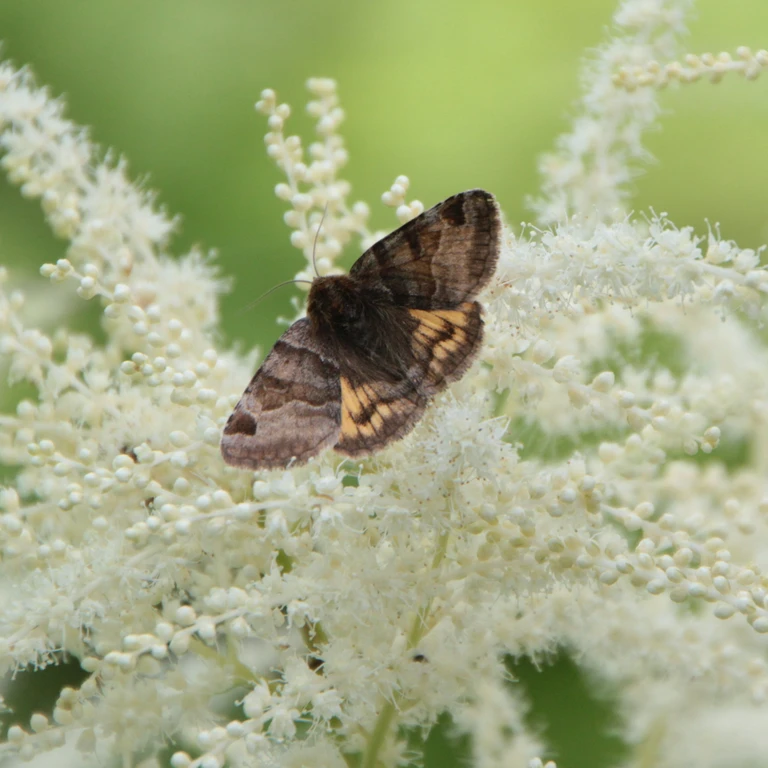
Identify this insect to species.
Euclidia glyphica
